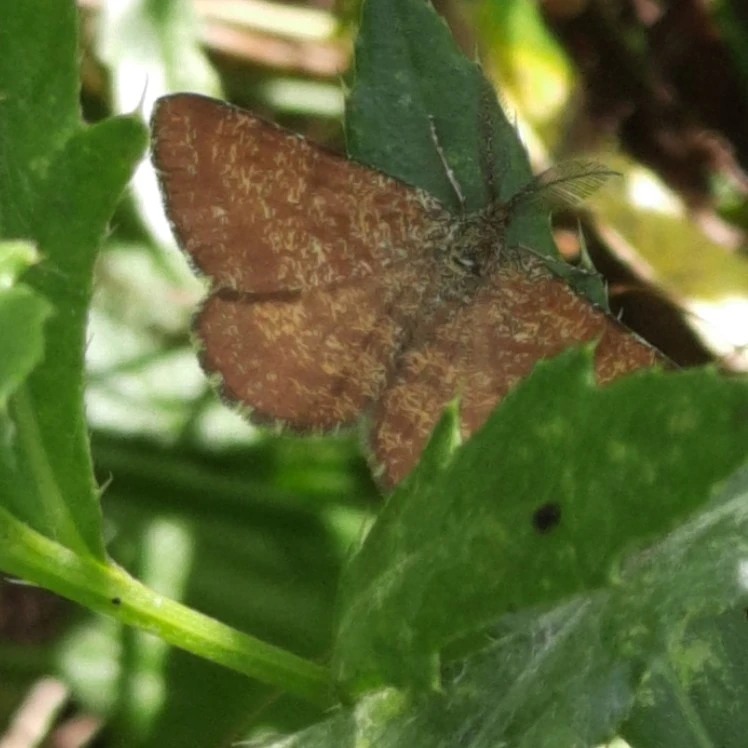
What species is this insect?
Ematurga atomaria
